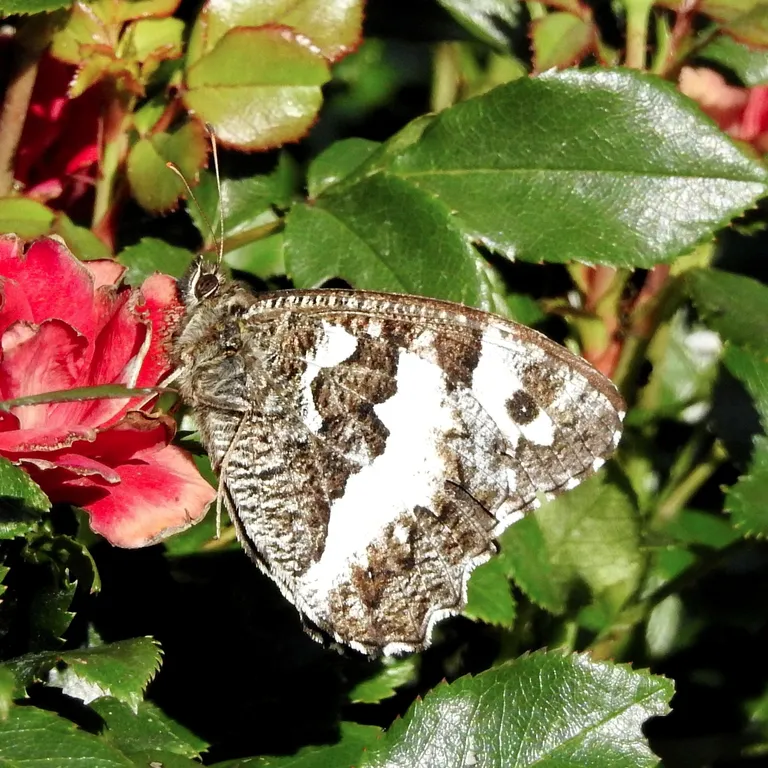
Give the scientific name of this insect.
Brintesia circe
